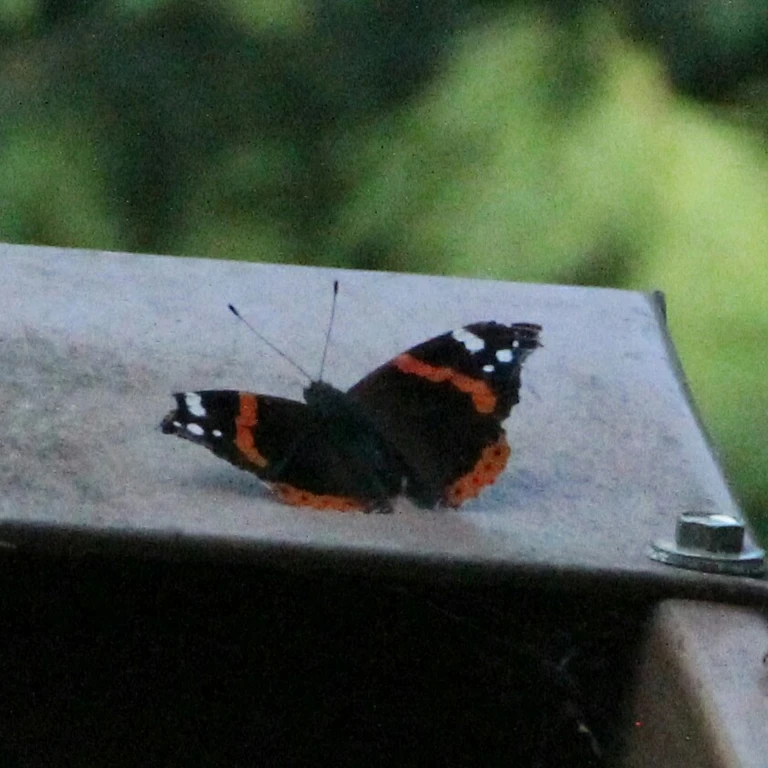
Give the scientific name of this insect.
Vanessa atalanta
